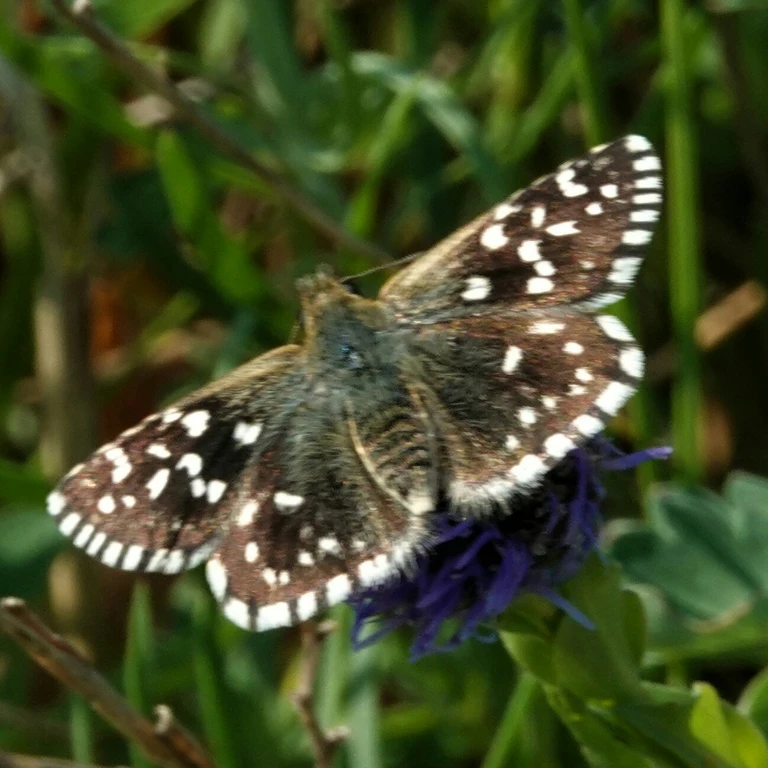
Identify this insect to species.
Pyrgus malvae
